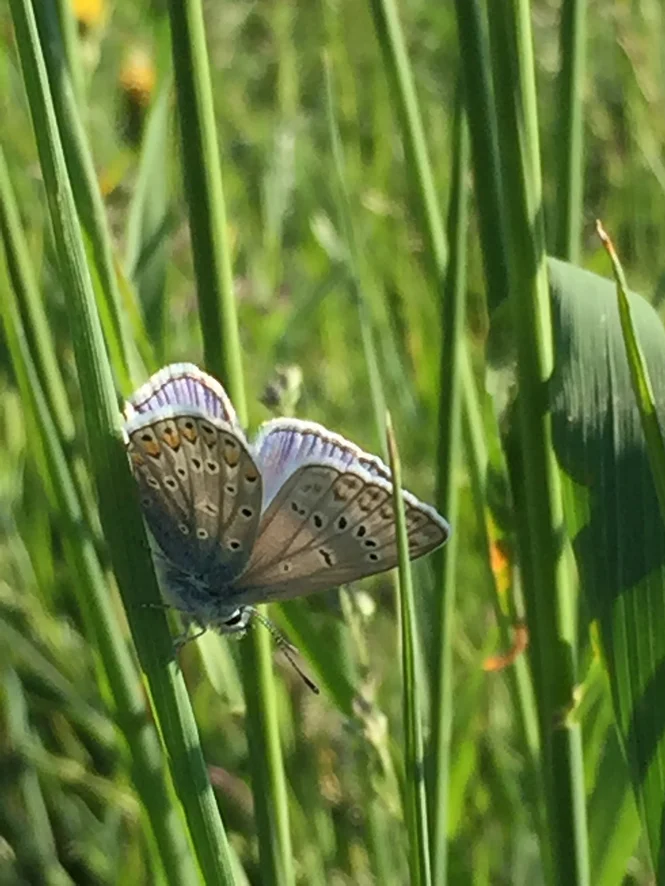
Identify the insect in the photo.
Polyommatus icarus
